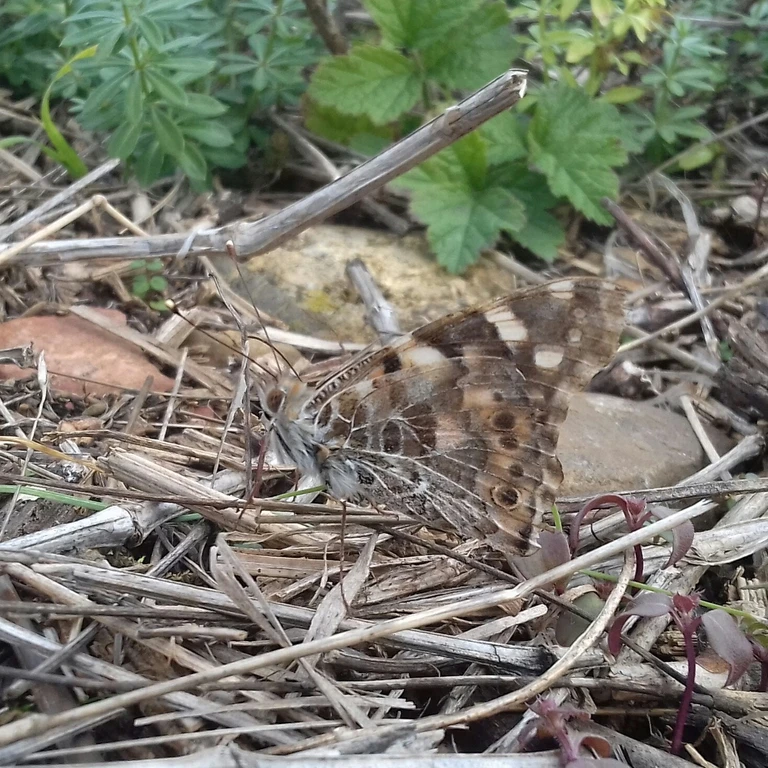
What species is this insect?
Vanessa cardui
